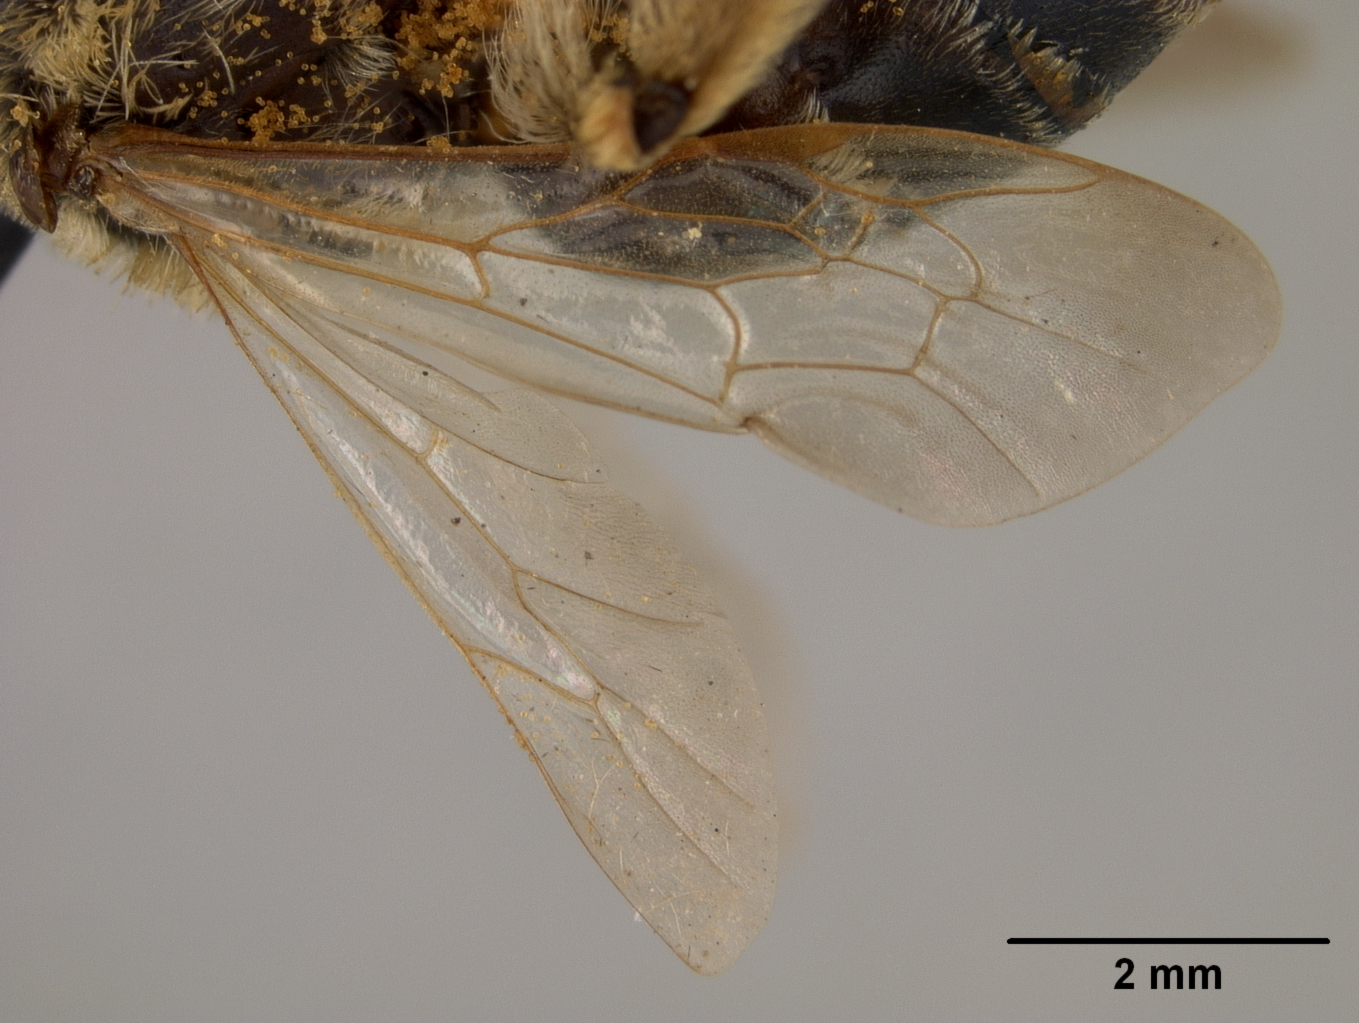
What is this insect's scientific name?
Andrena angustifrons
